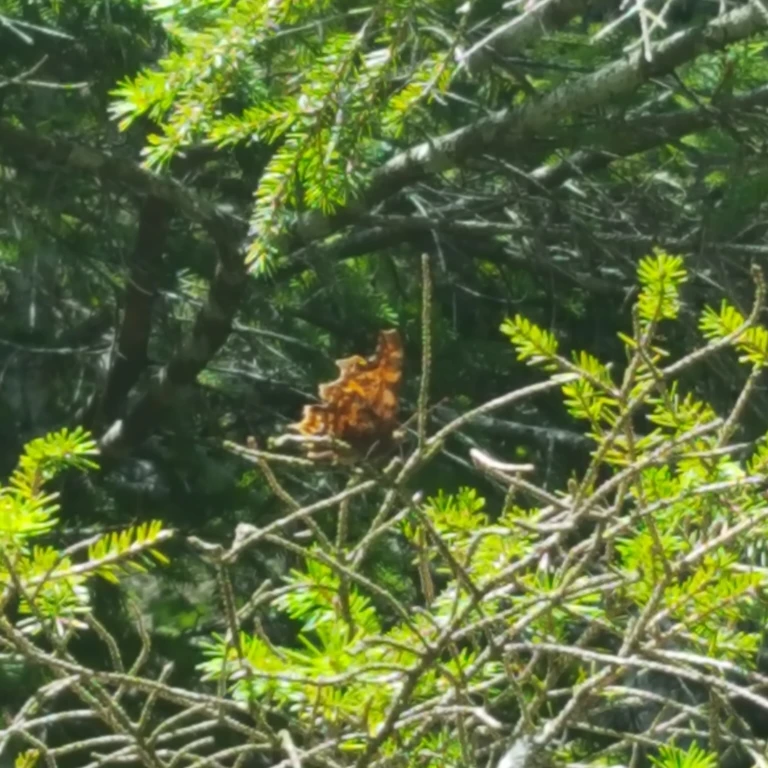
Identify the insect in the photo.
Polygonia c-album
